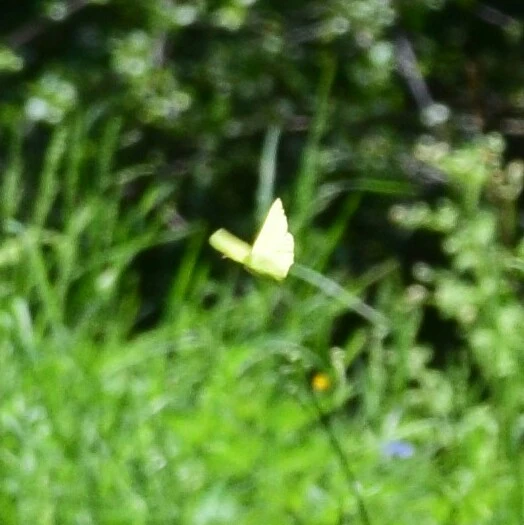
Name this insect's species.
Gonepteryx rhamni
